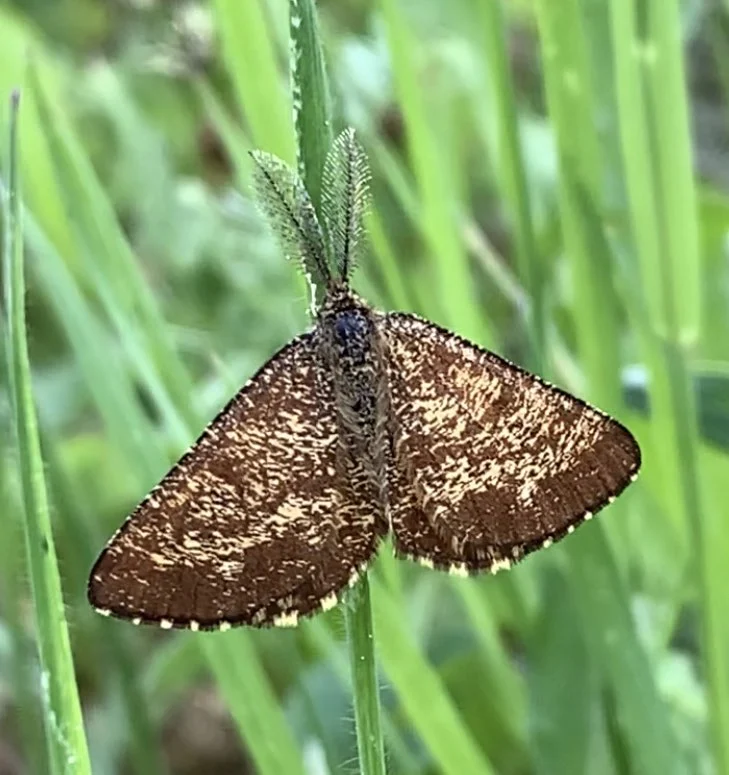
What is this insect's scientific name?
Ematurga atomaria
